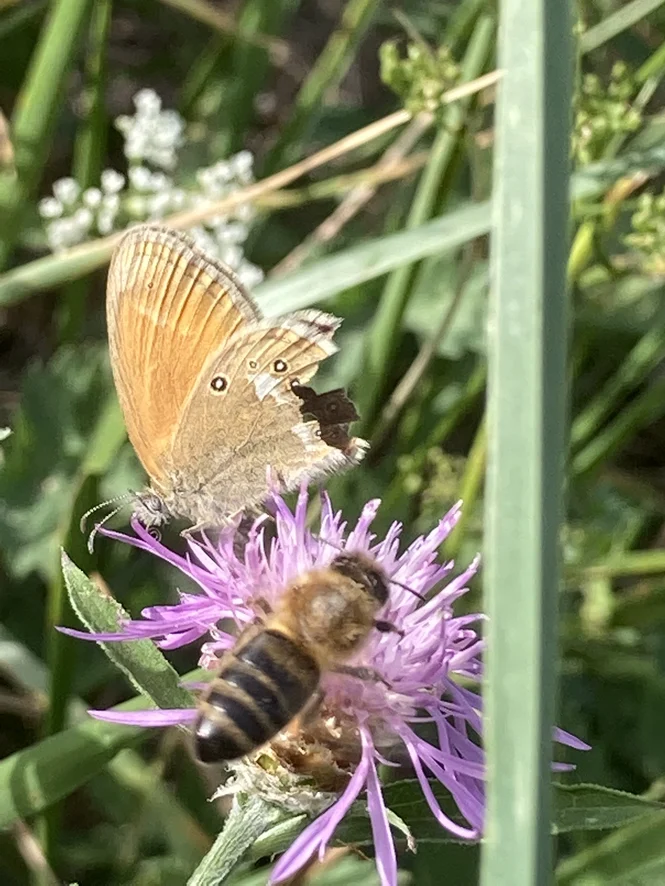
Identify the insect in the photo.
Coenonympha glycerion (also Coenonympha iphis)
